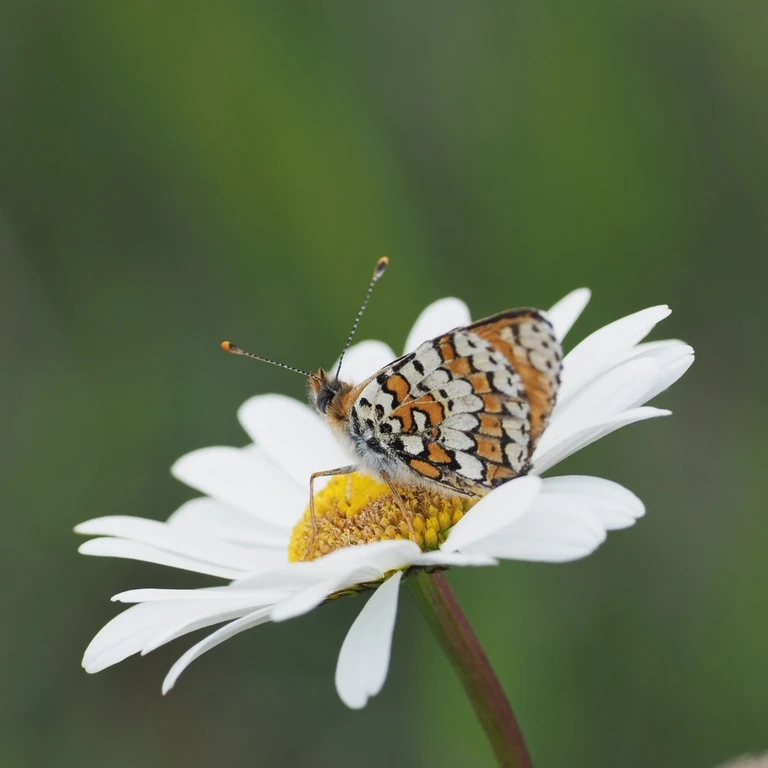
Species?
Melitaea cinxia
